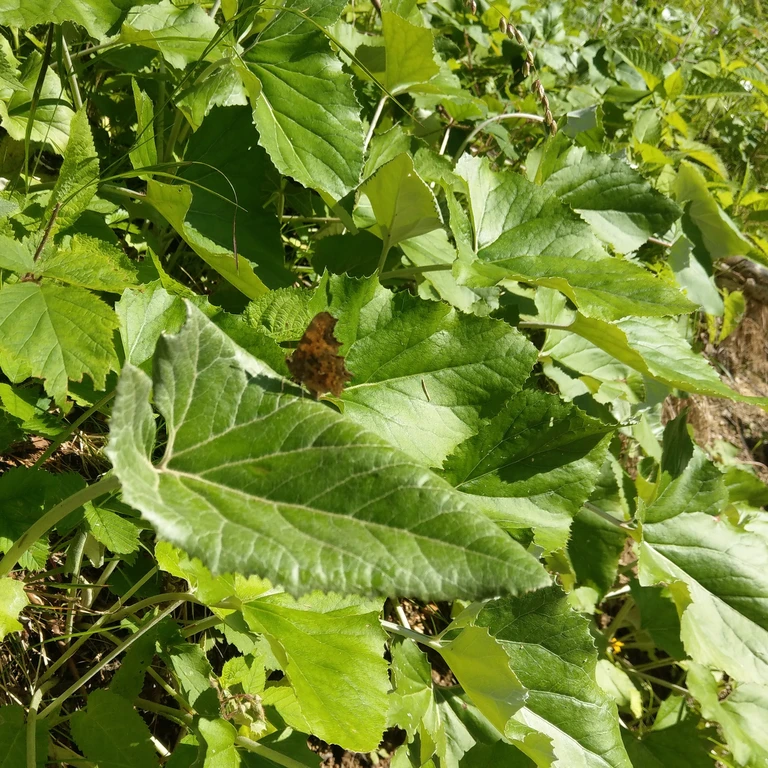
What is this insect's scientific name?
Polygonia c-album
